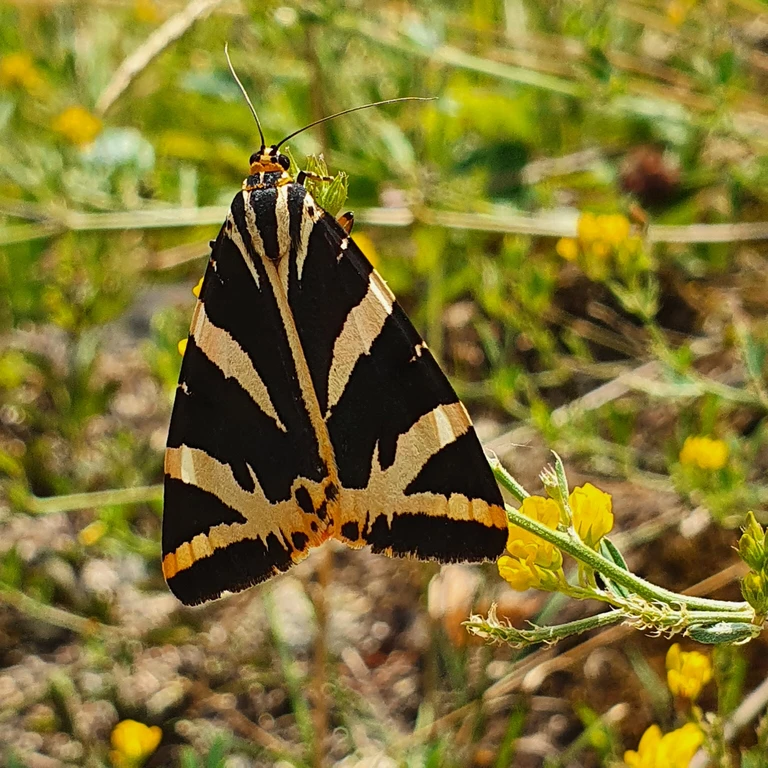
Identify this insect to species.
Euplagia quadripunctaria
